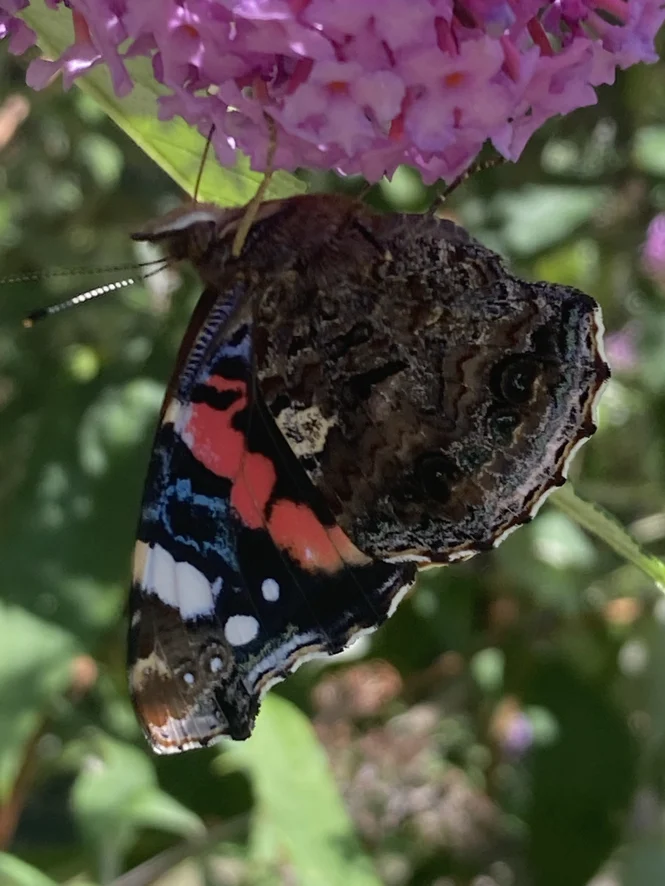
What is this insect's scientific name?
Vanessa atalanta
